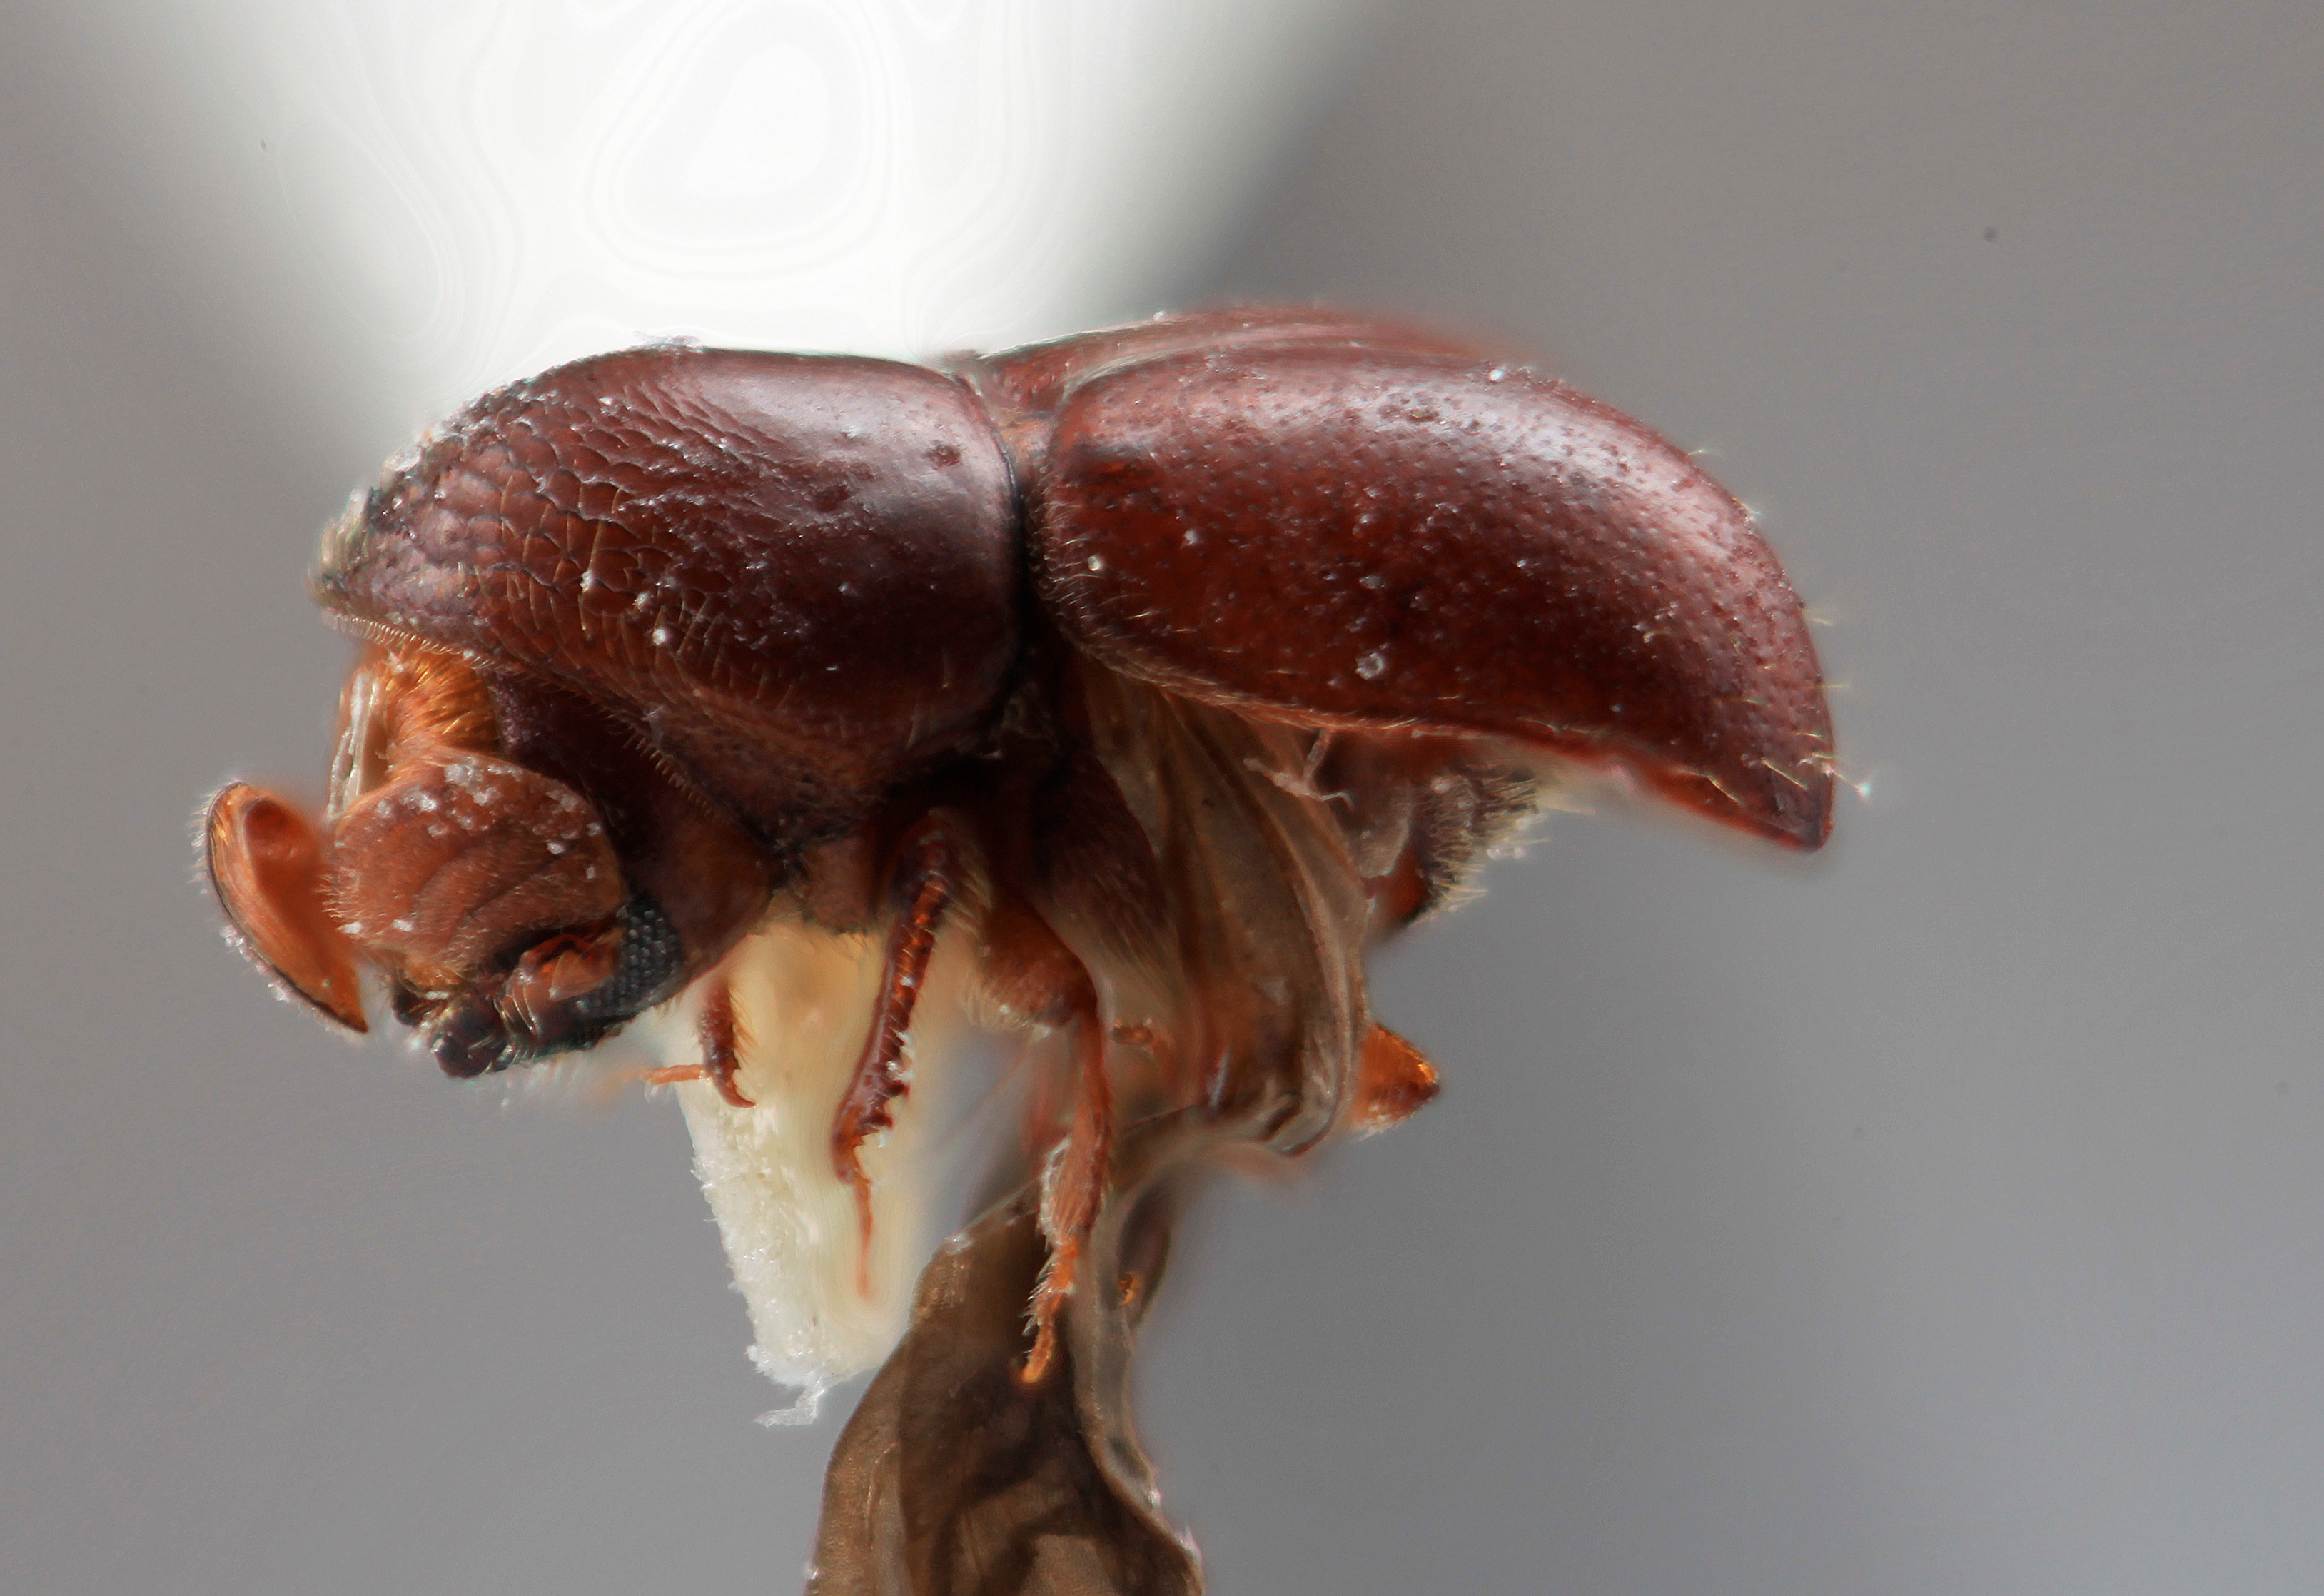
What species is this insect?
Corthylus confertus
